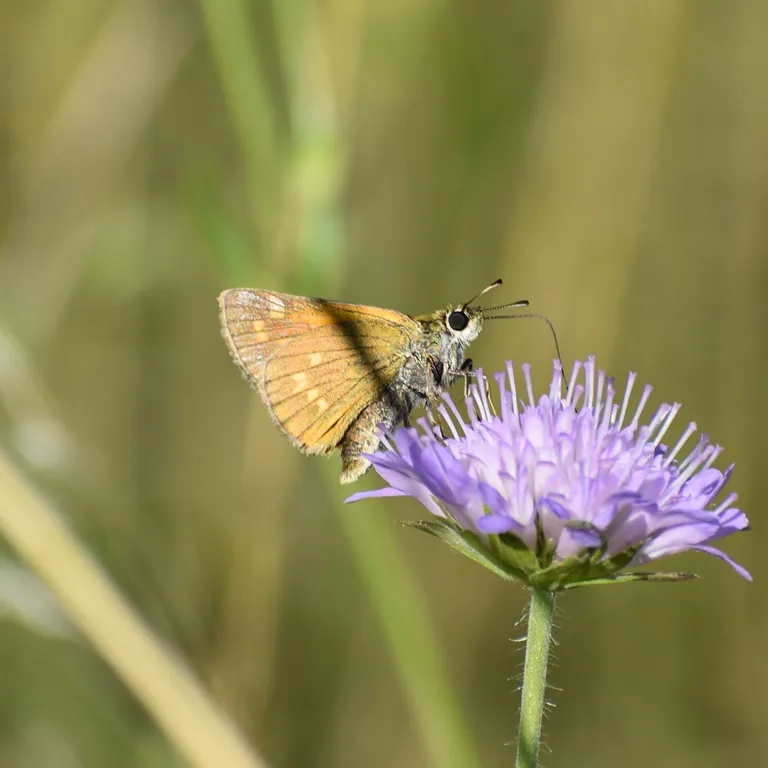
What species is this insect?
Ochlodes sylvanus (also Ochlodes venata)
